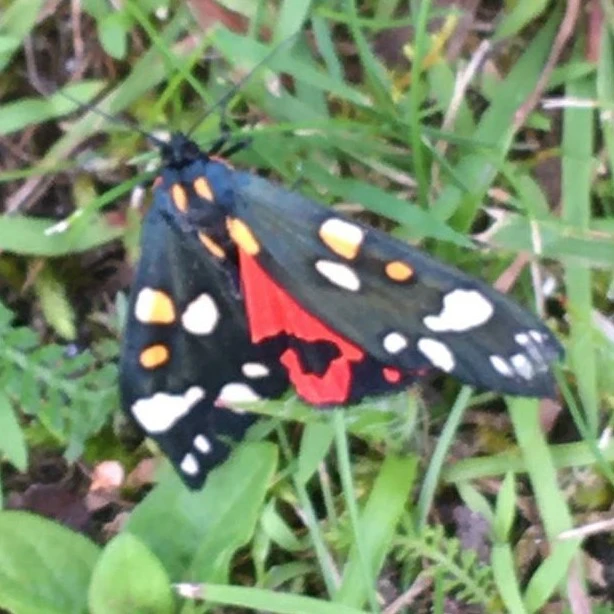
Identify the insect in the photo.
Callimorpha dominula
